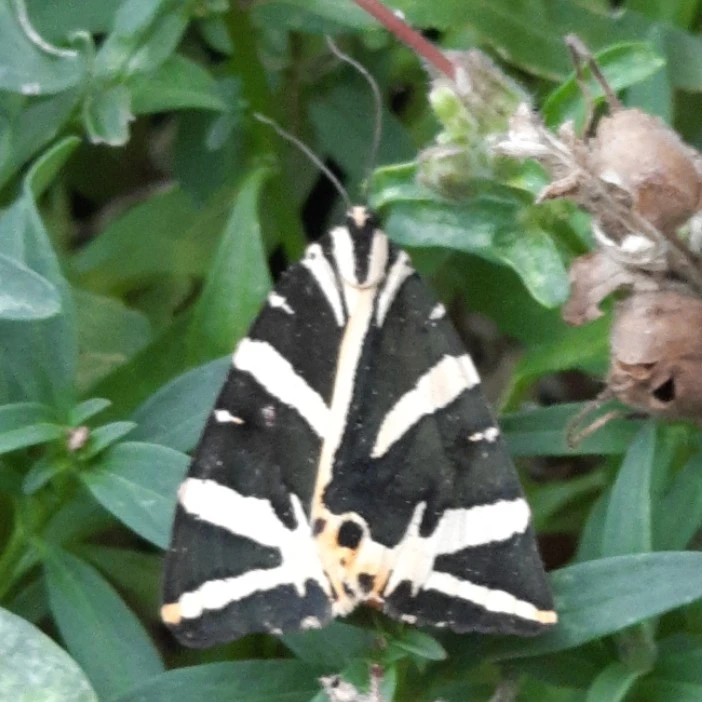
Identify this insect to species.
Euplagia quadripunctaria
